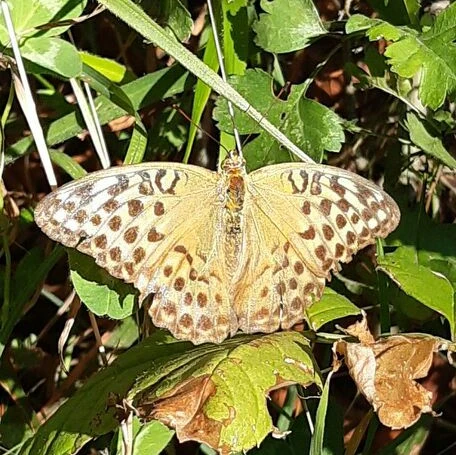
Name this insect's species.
Argynnis paphia
